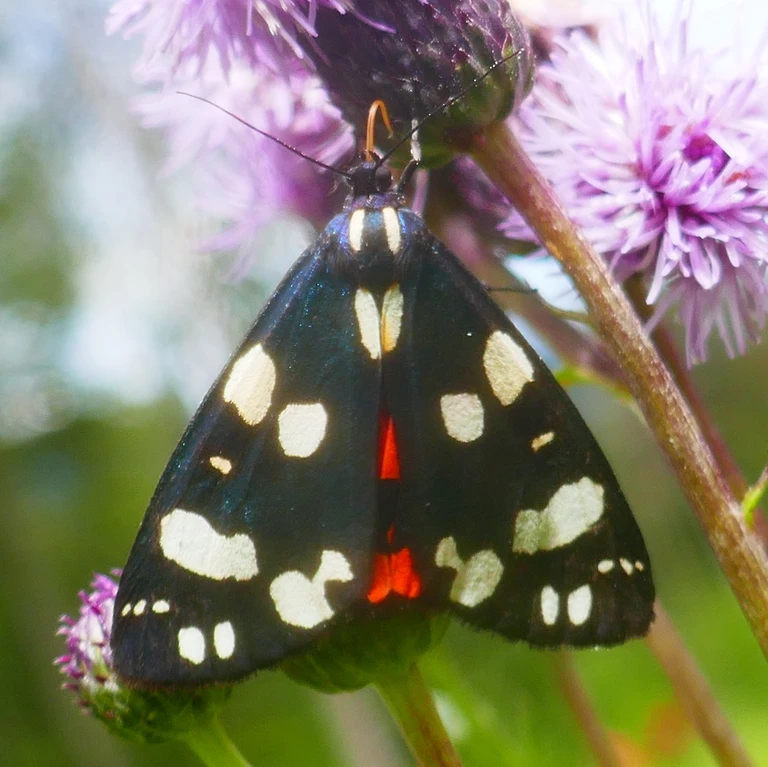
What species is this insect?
Callimorpha dominula
